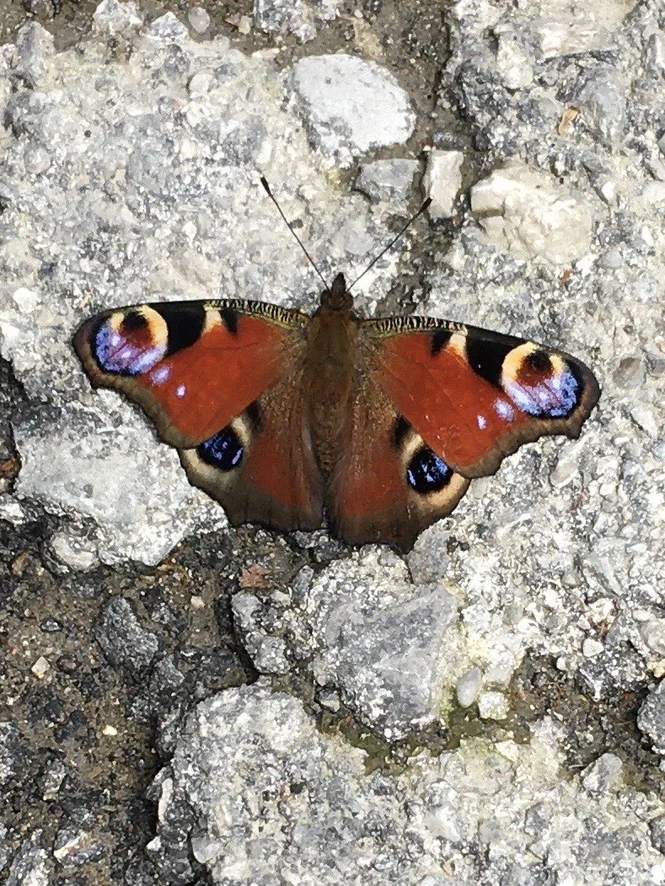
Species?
Aglais io
